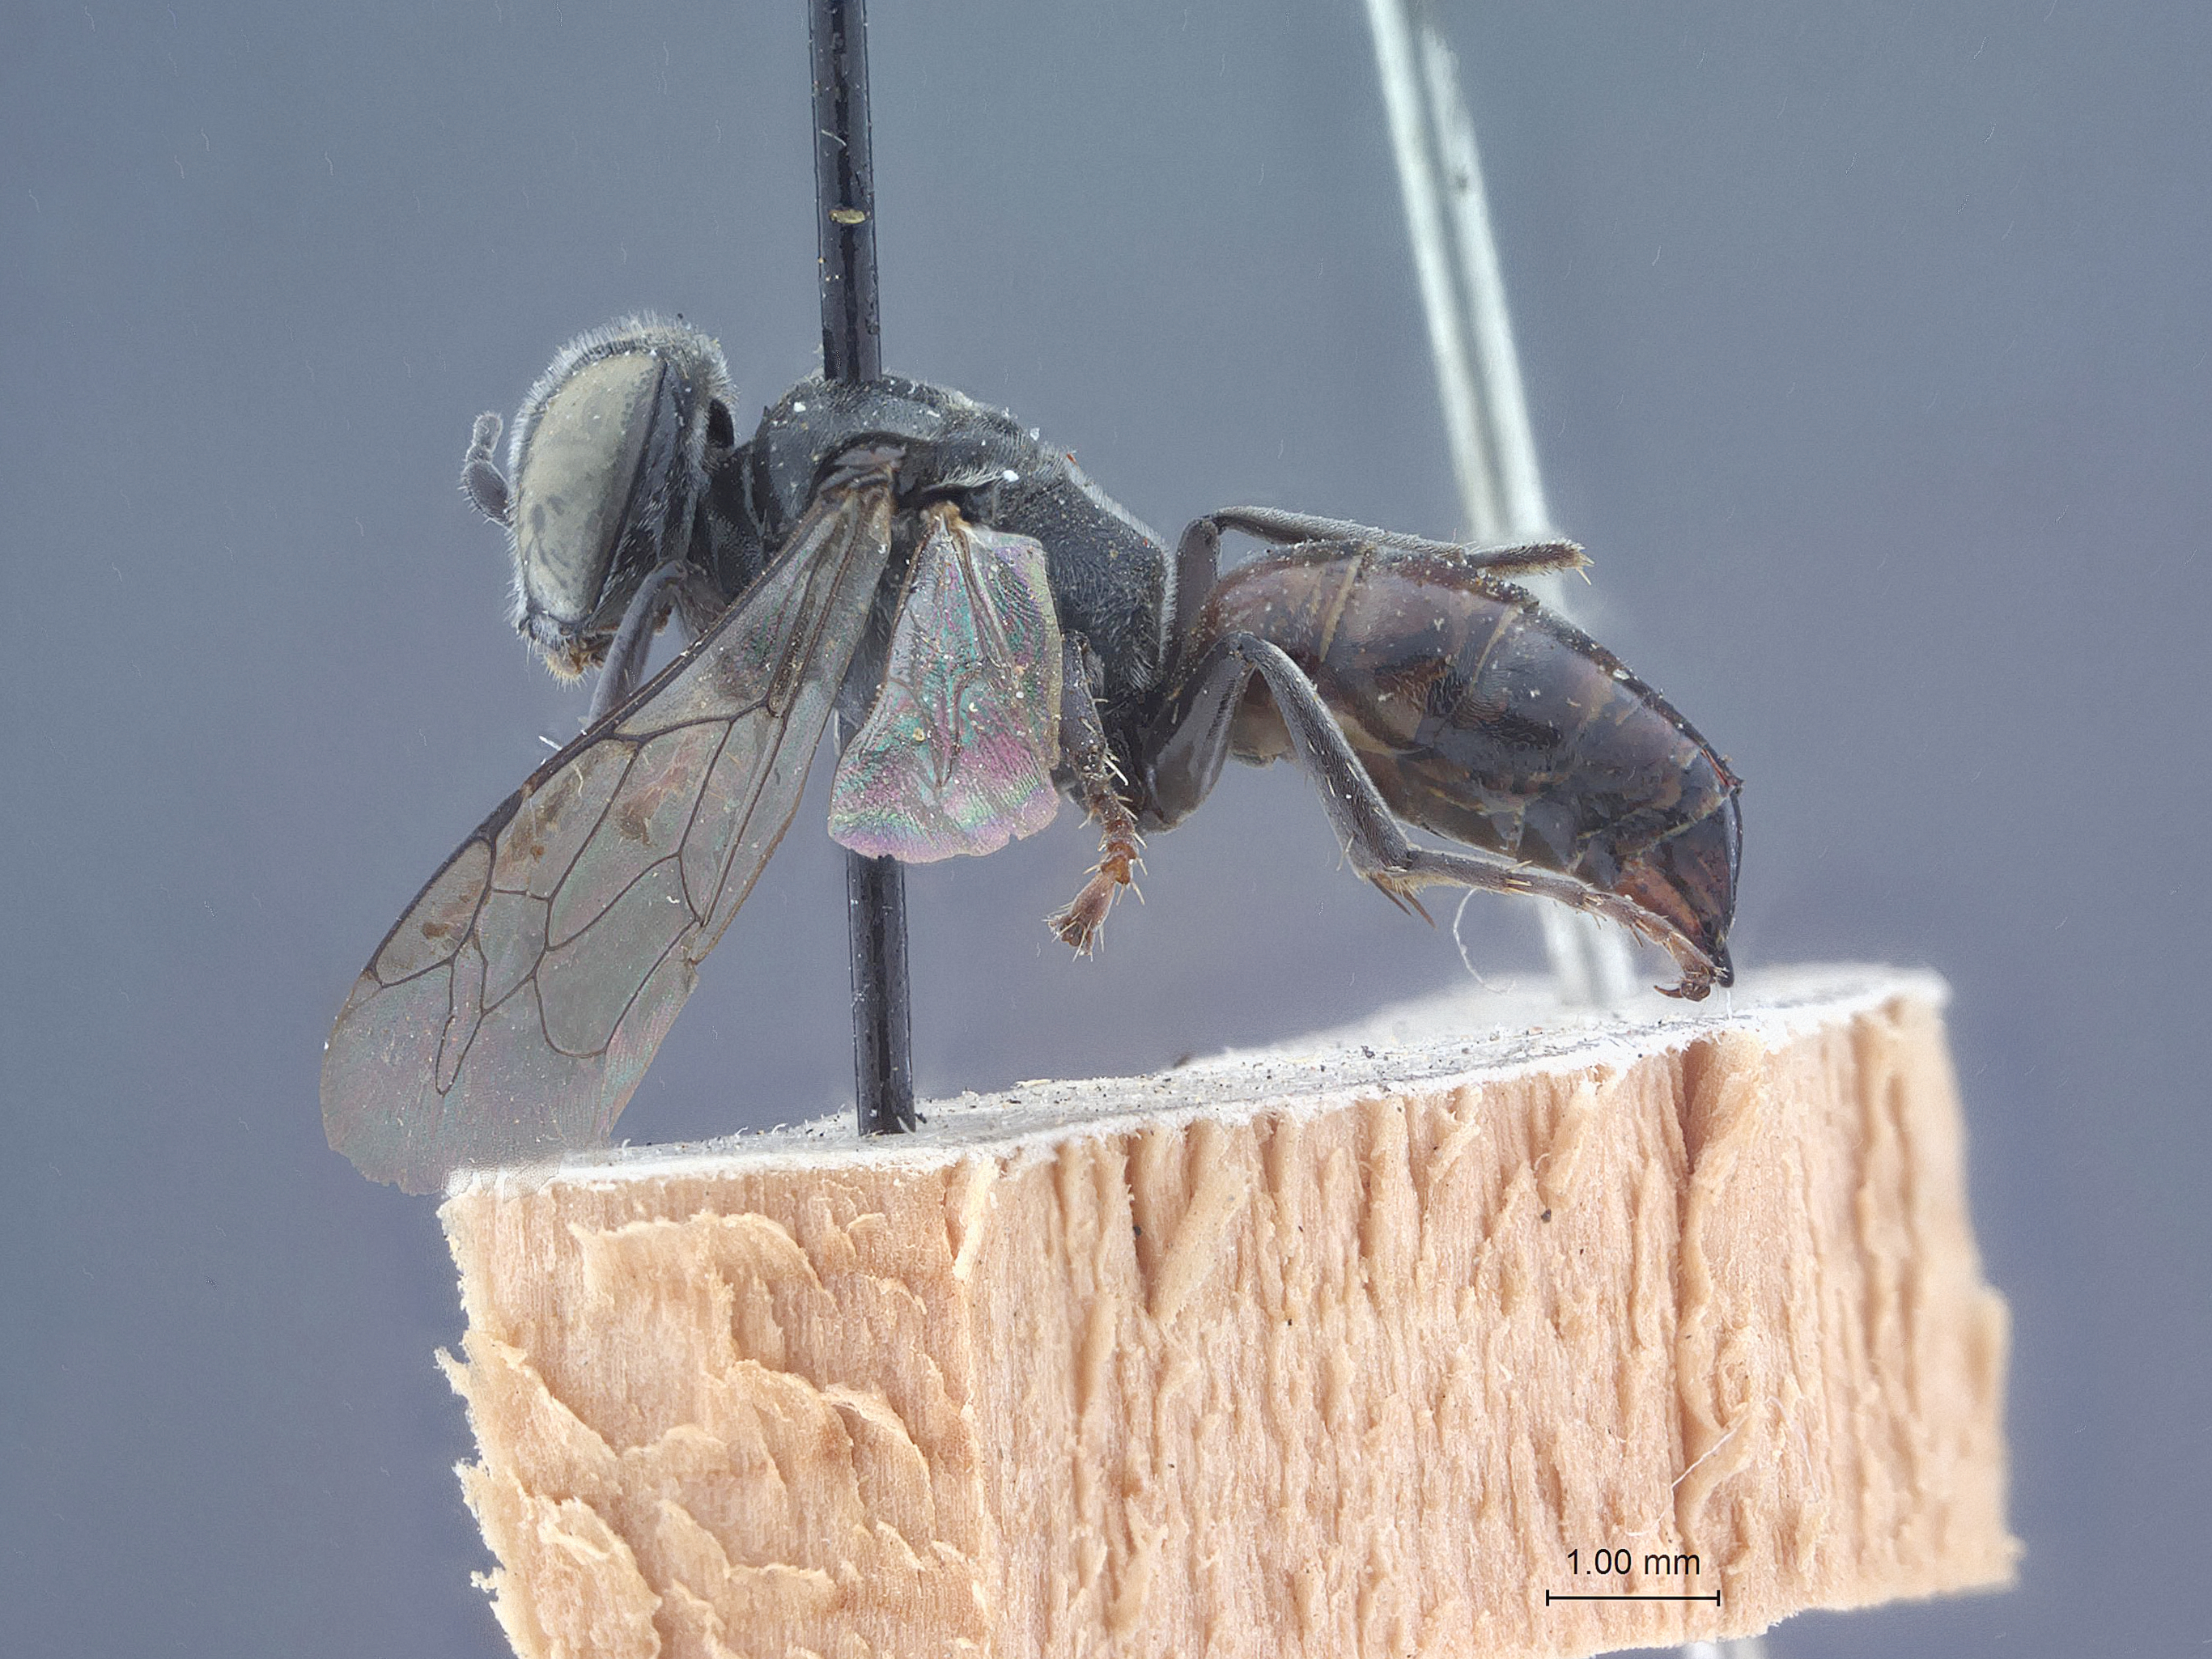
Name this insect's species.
Tachysphex plesia
